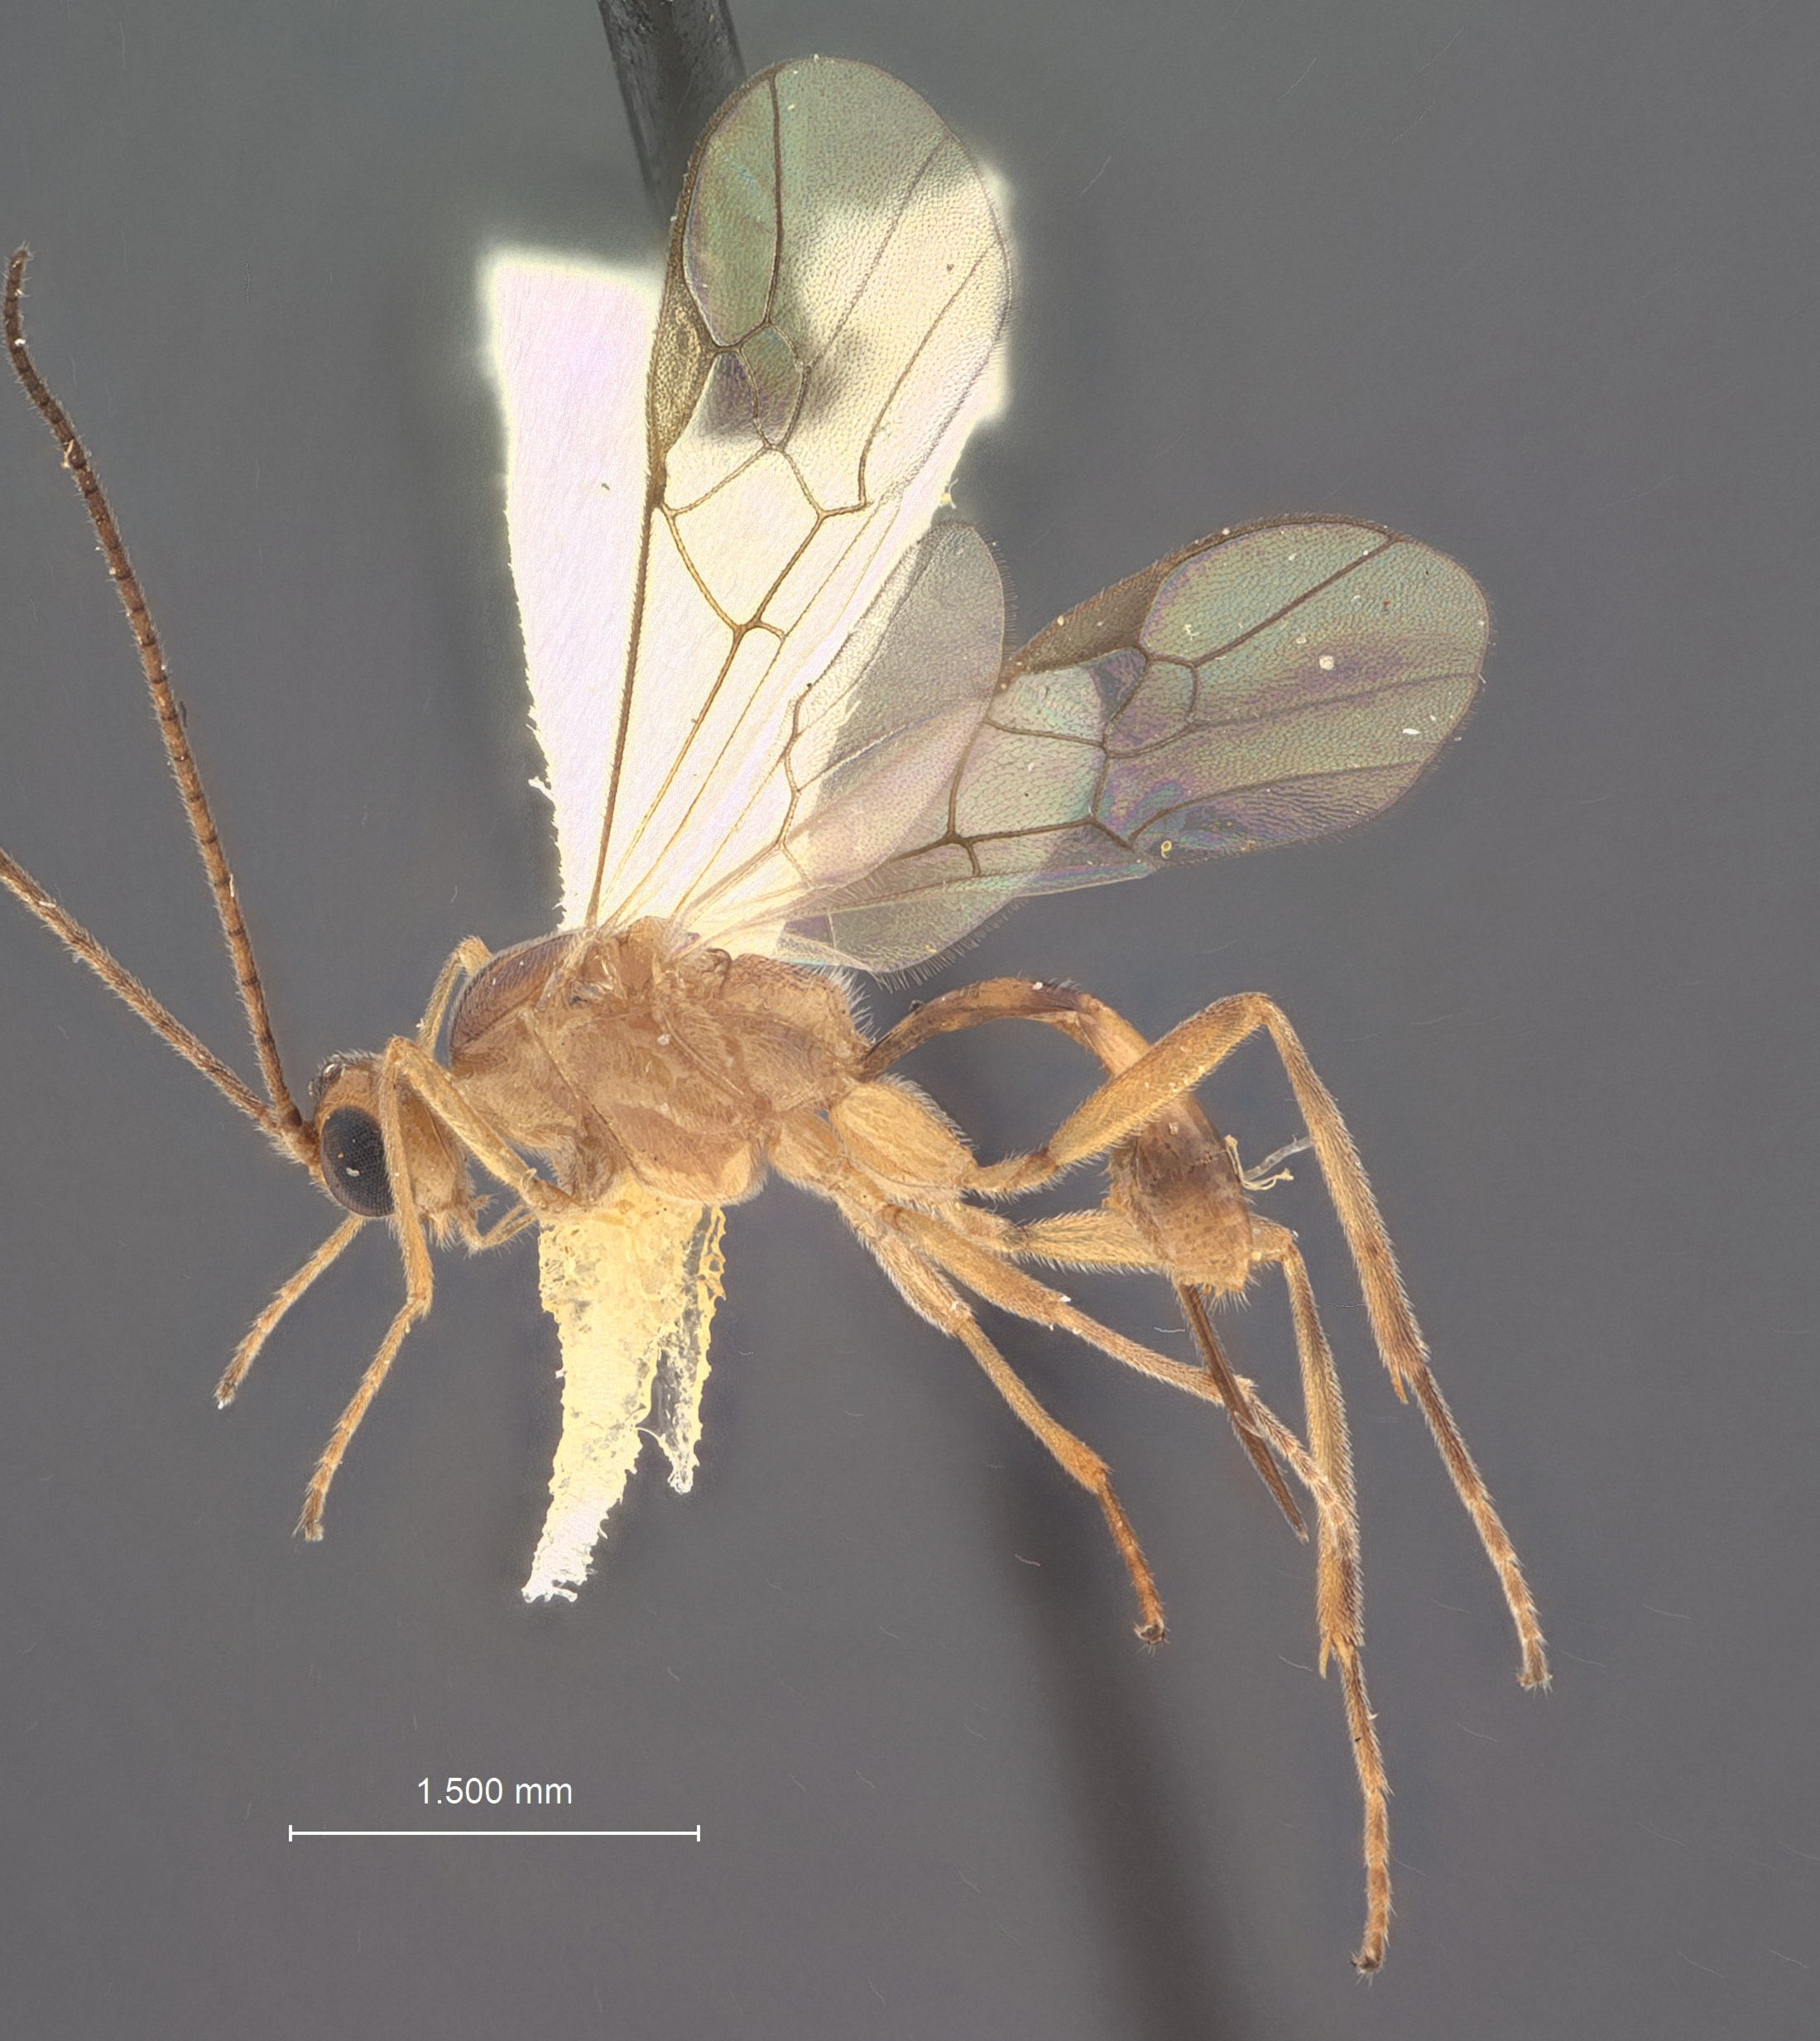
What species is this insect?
Meteorus tersus
